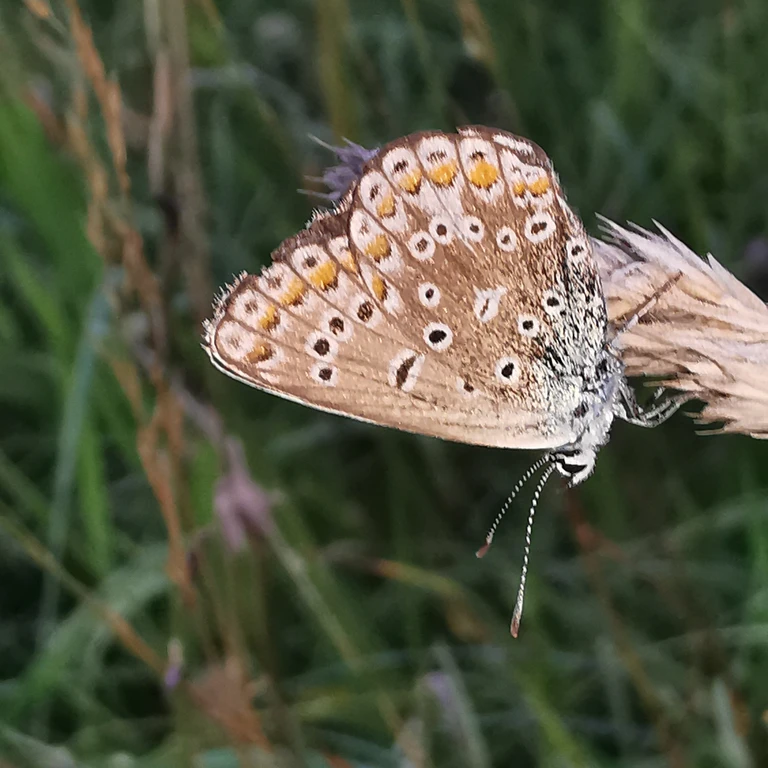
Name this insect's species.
Polyommatus icarus
